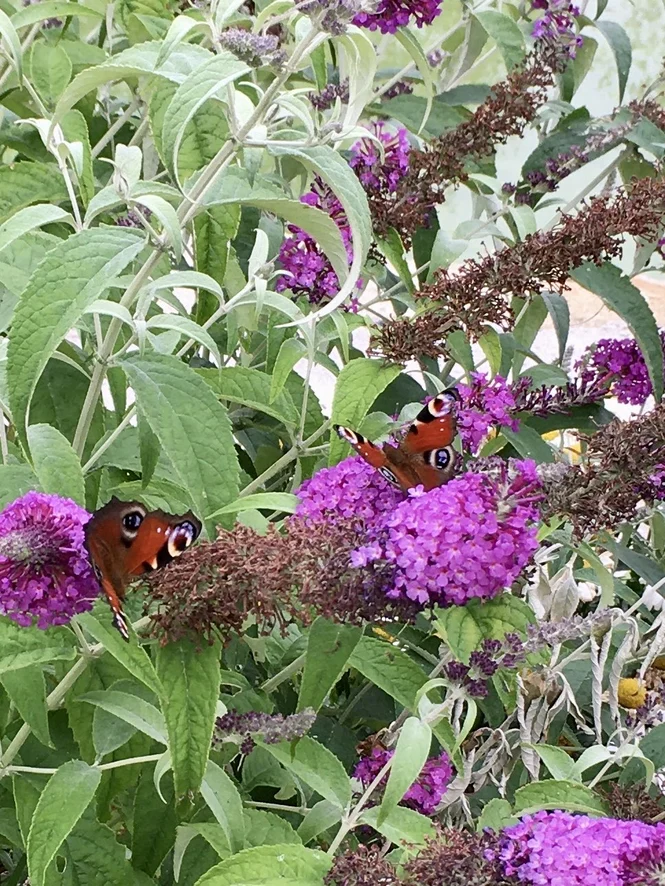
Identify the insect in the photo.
Aglais io
